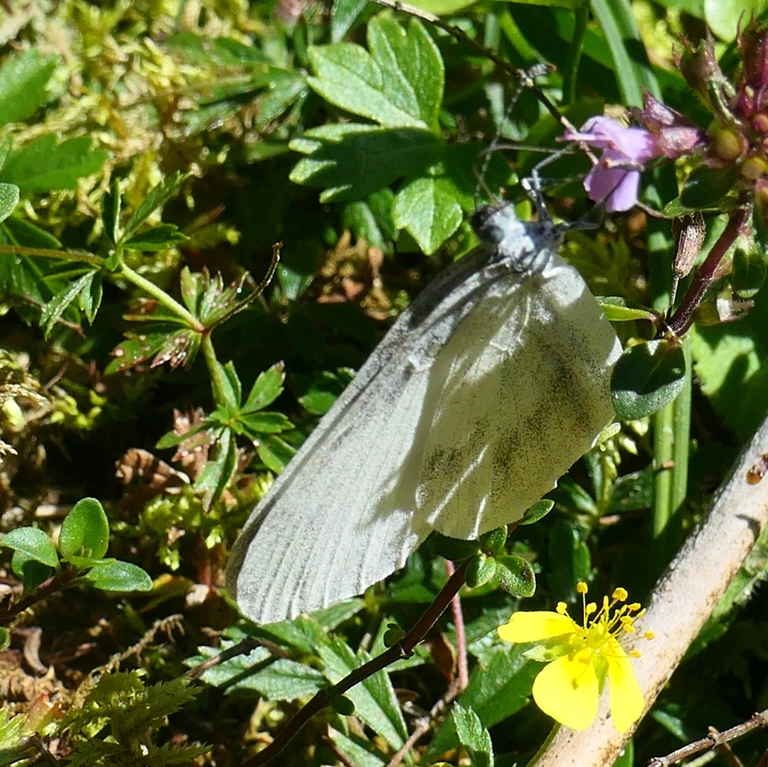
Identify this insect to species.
Leptidea sinapis/juvernica
